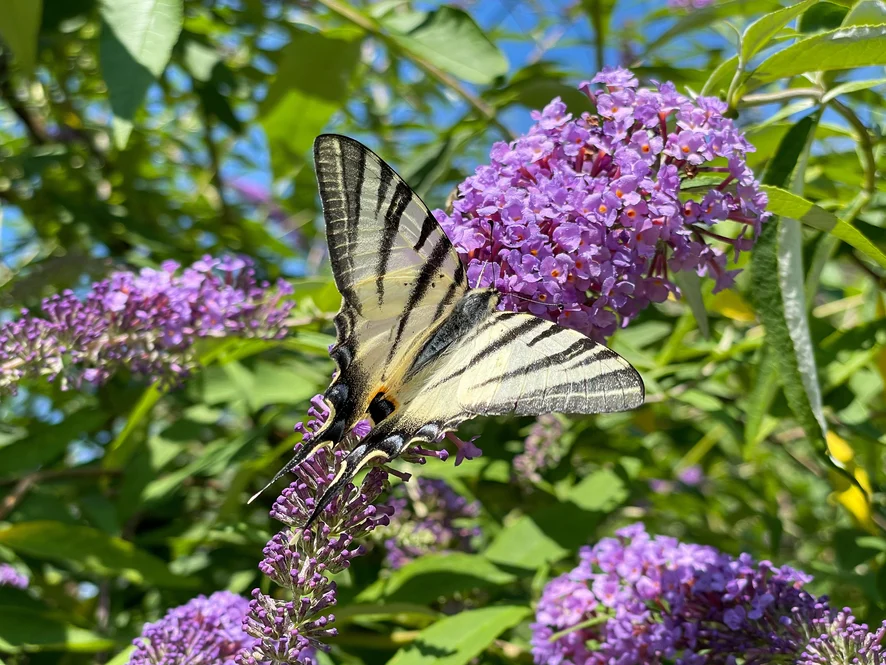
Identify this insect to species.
Iphiclides podalirius
